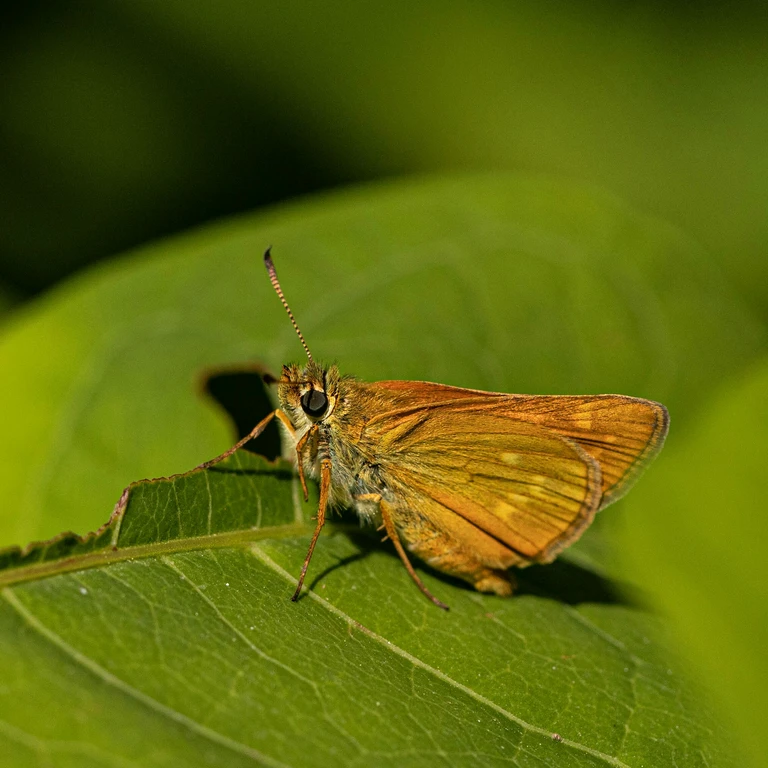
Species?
Ochlodes sylvanus (also Ochlodes venata)
